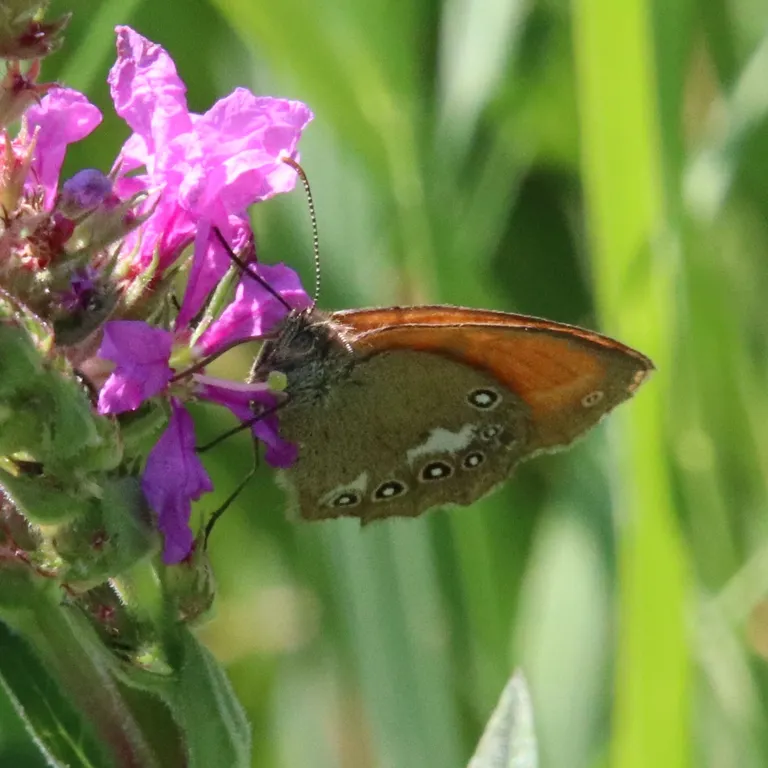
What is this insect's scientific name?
Coenonympha glycerion (also Coenonympha iphis)
